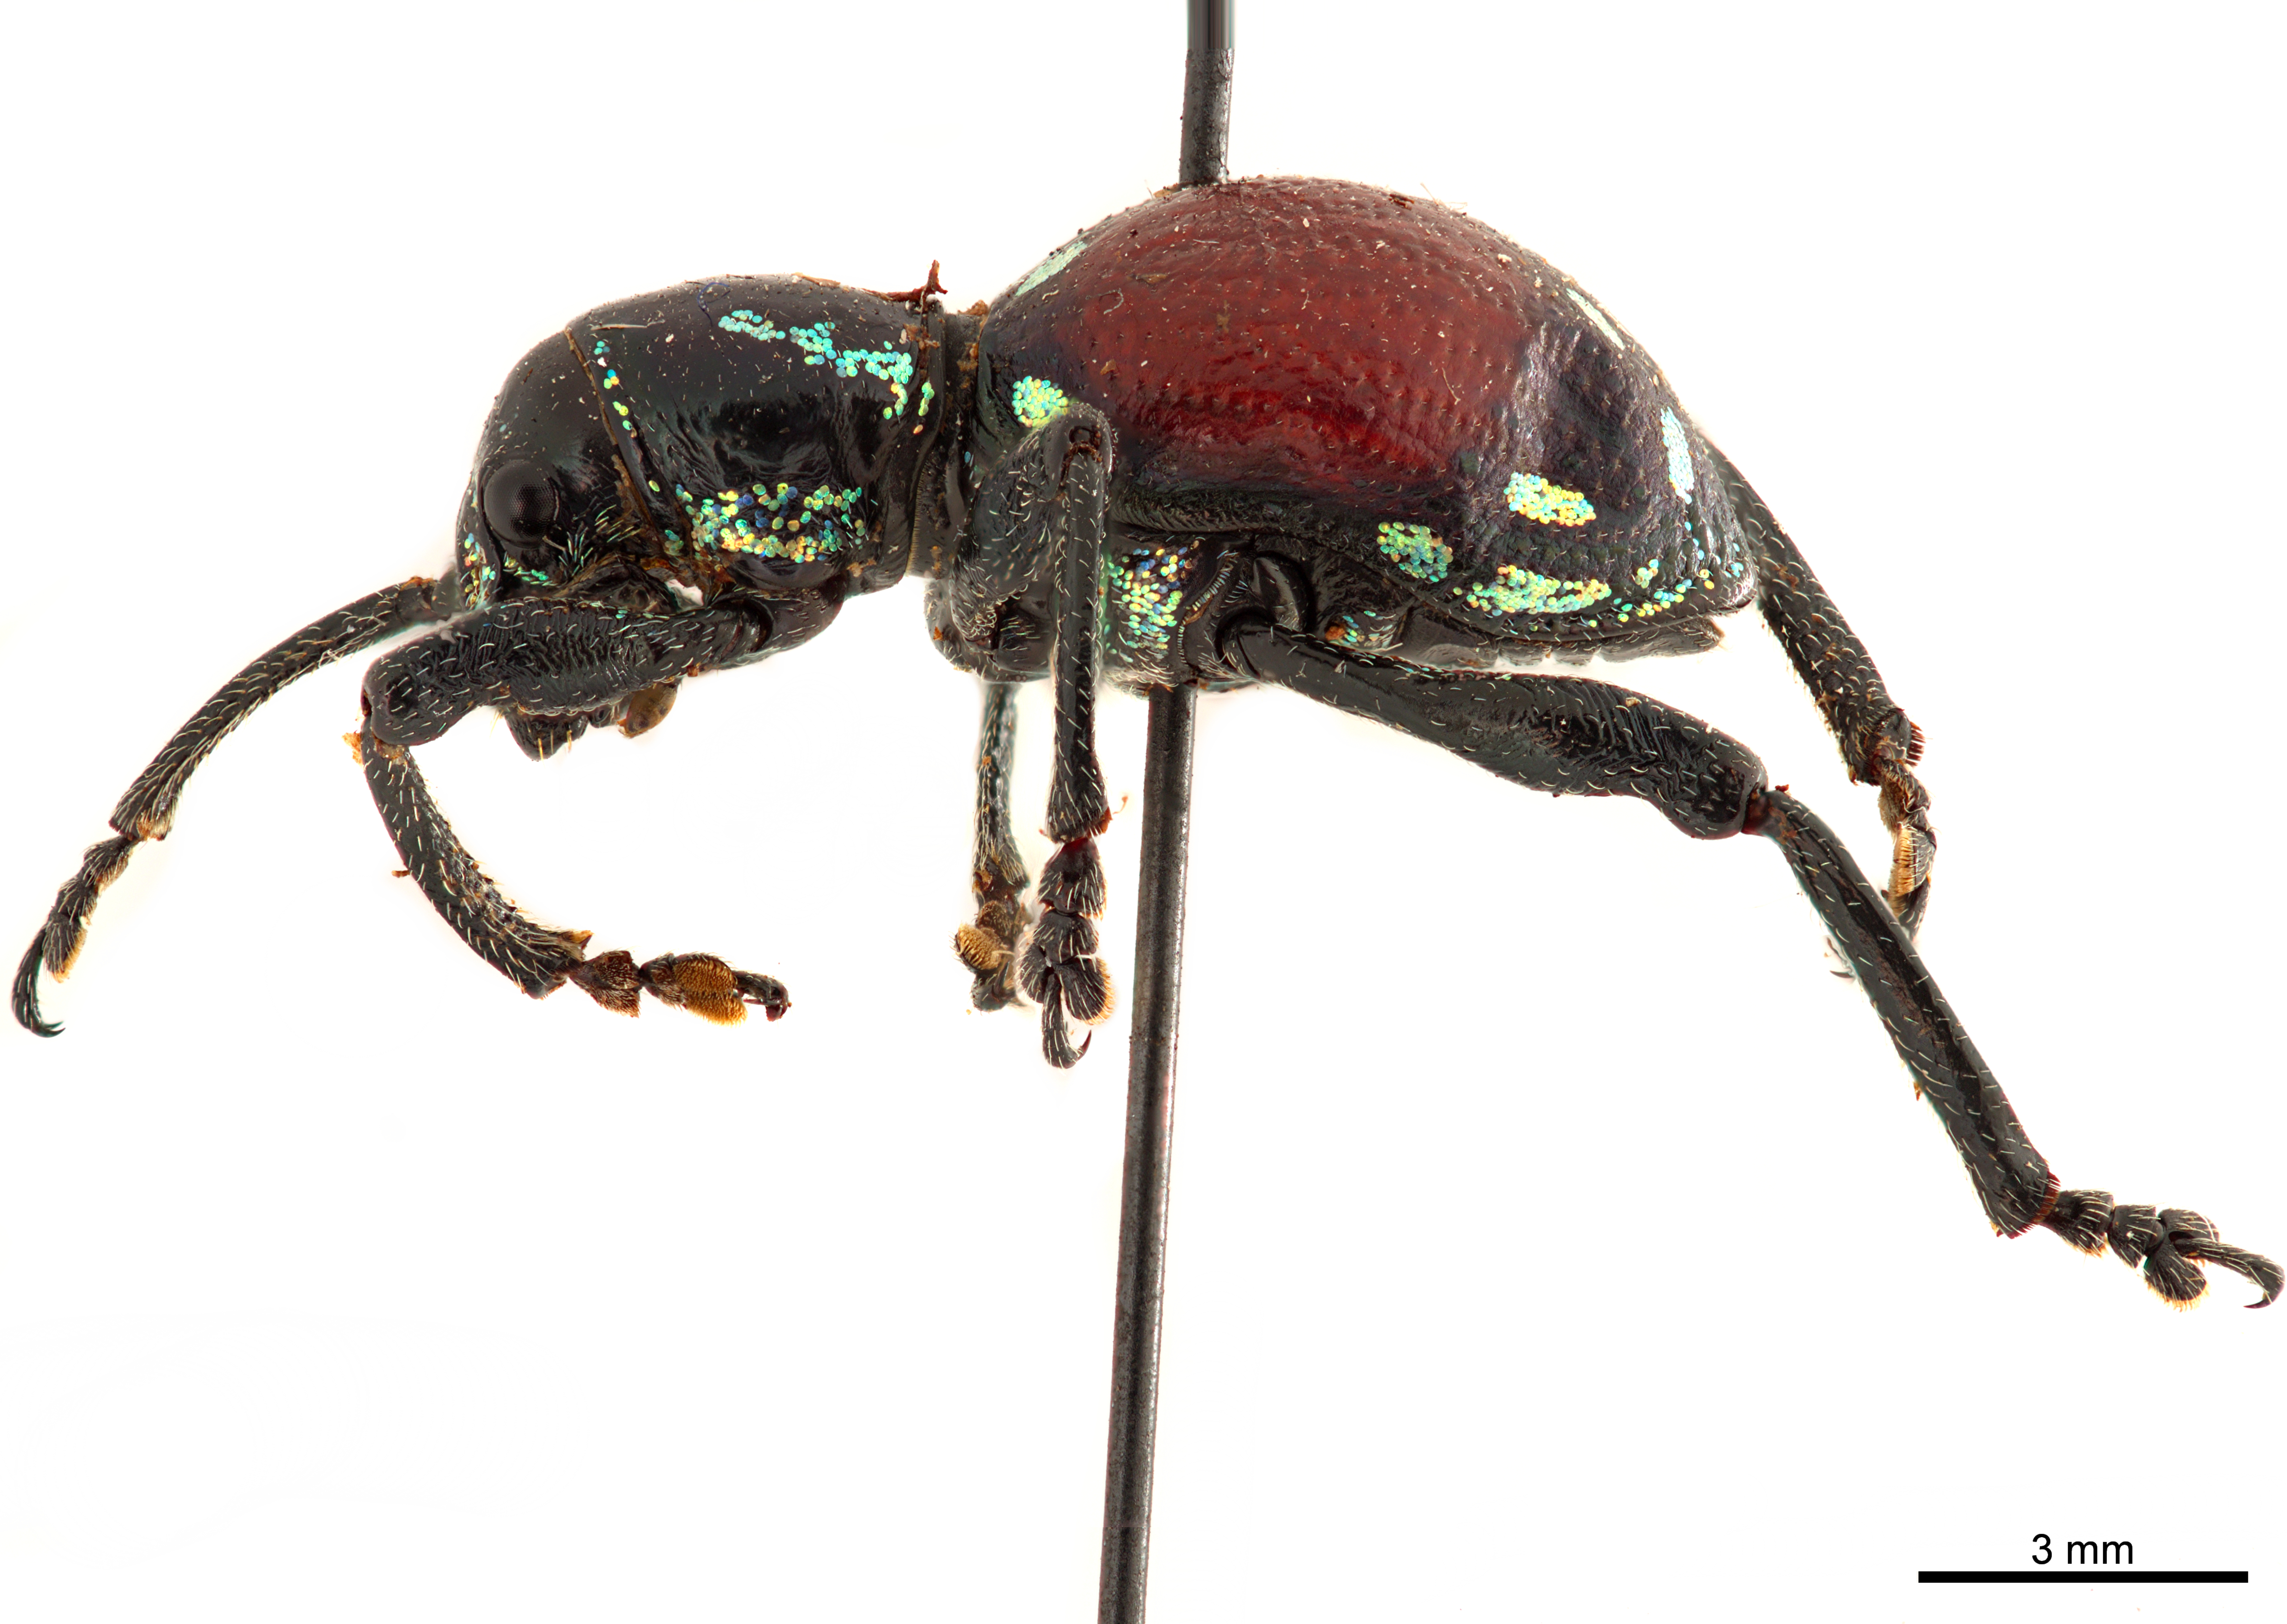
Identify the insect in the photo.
Pantorhytes plutus
